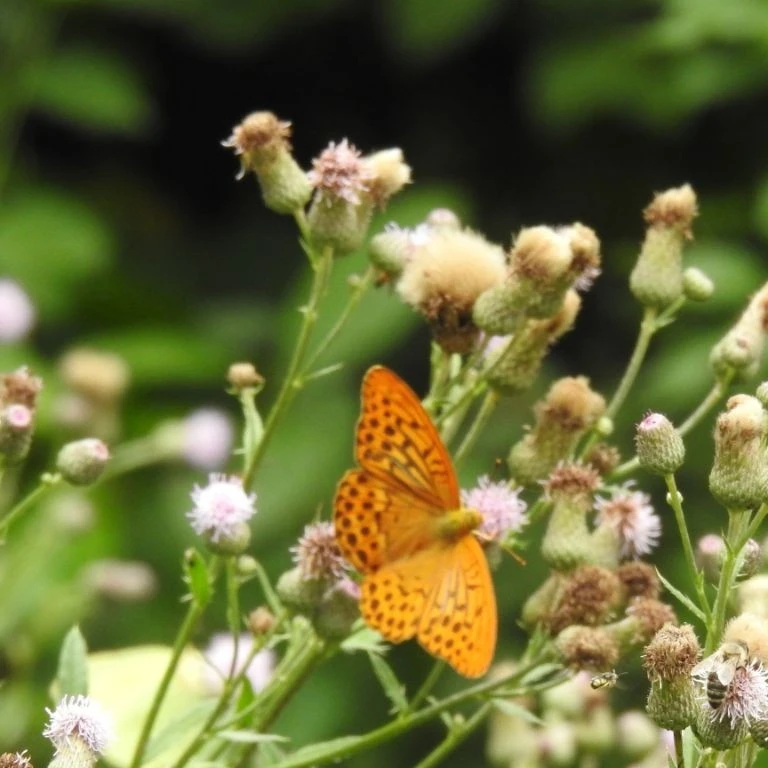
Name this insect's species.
Argynnis paphia
